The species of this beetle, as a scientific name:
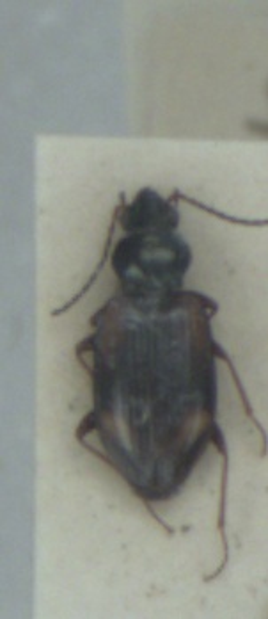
Bembidion bruxellense
